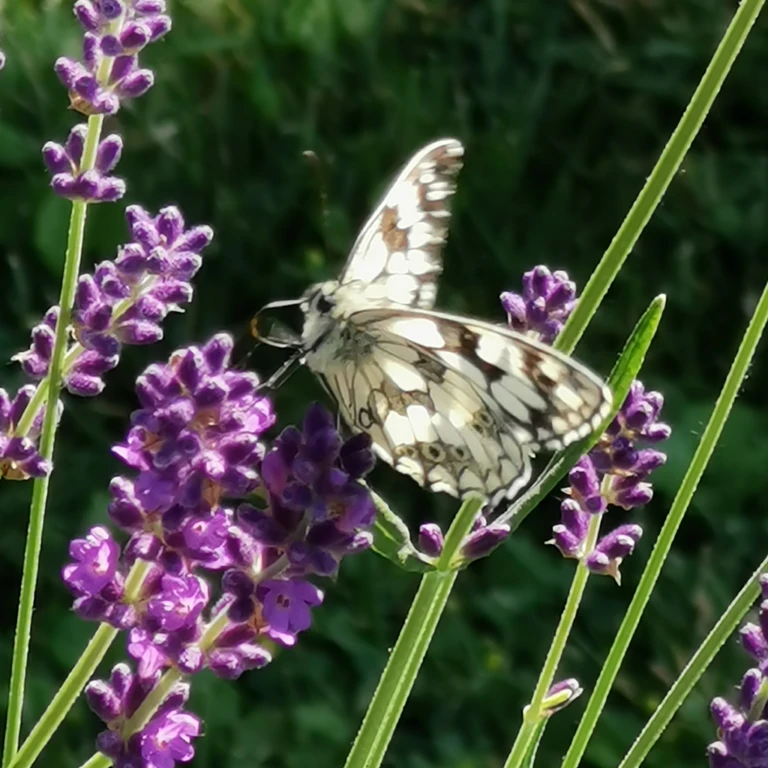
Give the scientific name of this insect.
Melanargia galathea
